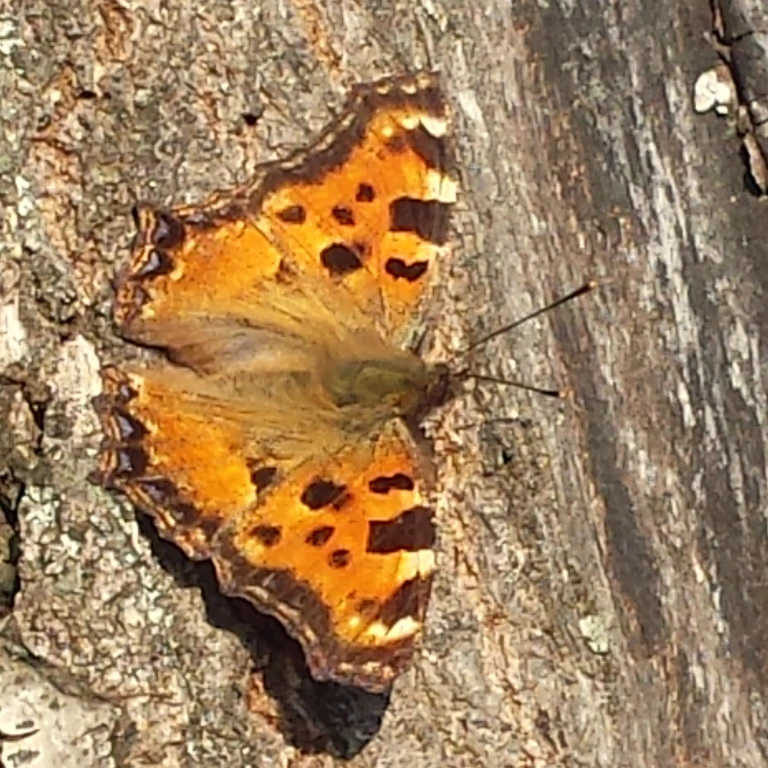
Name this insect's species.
Nymphalis polychloros
